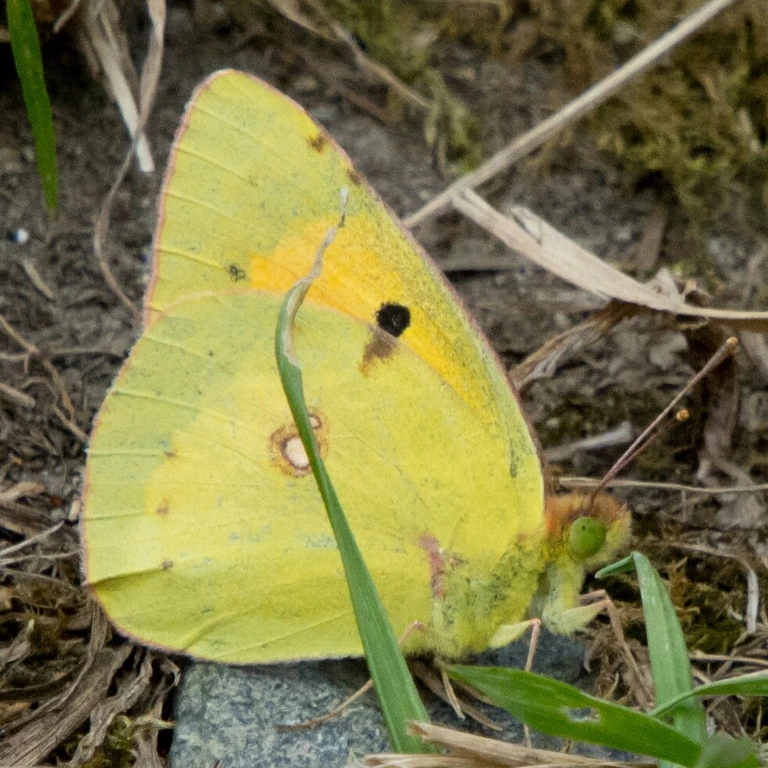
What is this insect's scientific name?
Colias croceus
